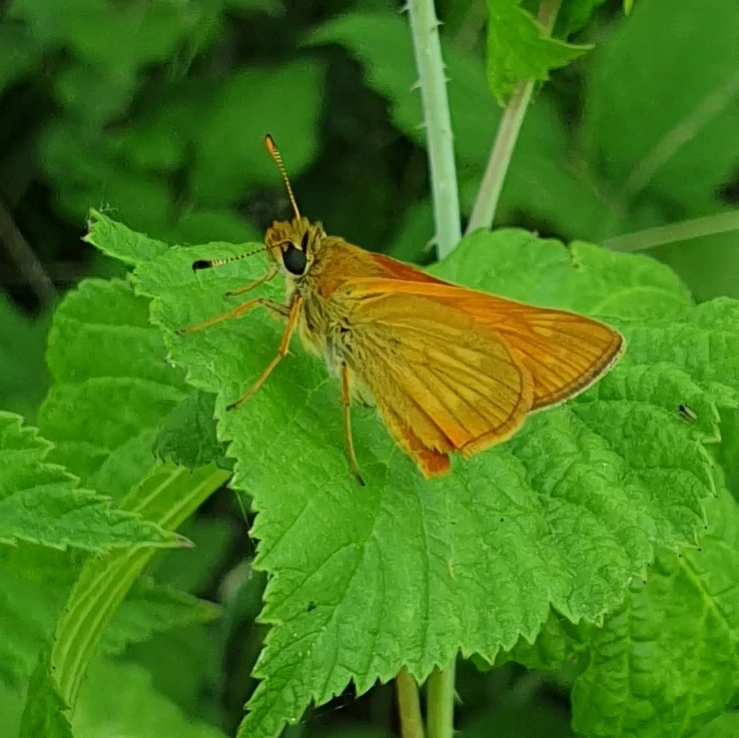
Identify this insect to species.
Ochlodes sylvanus (also Ochlodes venata)
